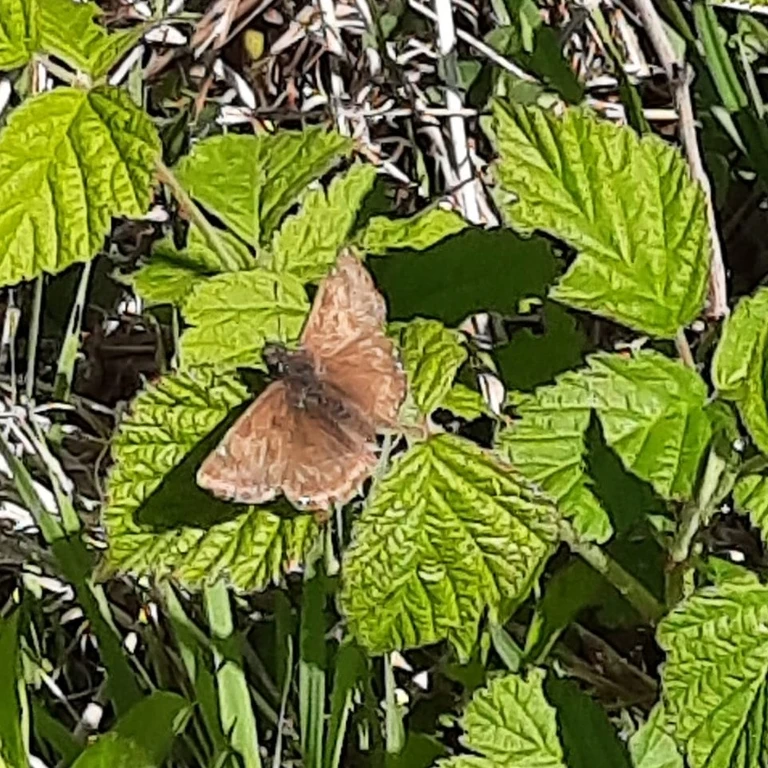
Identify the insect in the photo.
Erynnis tages
